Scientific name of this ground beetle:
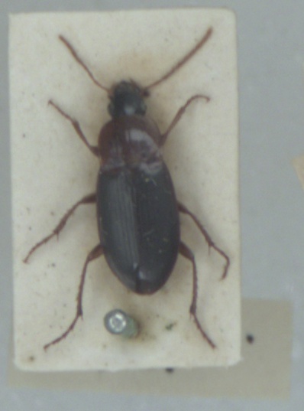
Calathus melanocephalus
